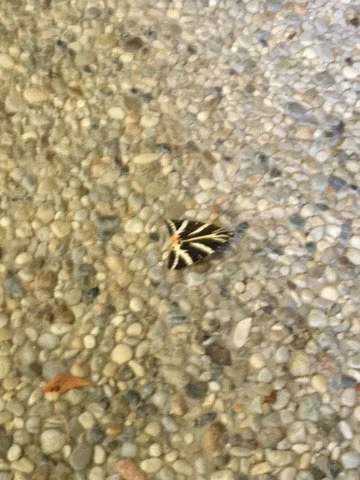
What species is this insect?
Euplagia quadripunctaria
